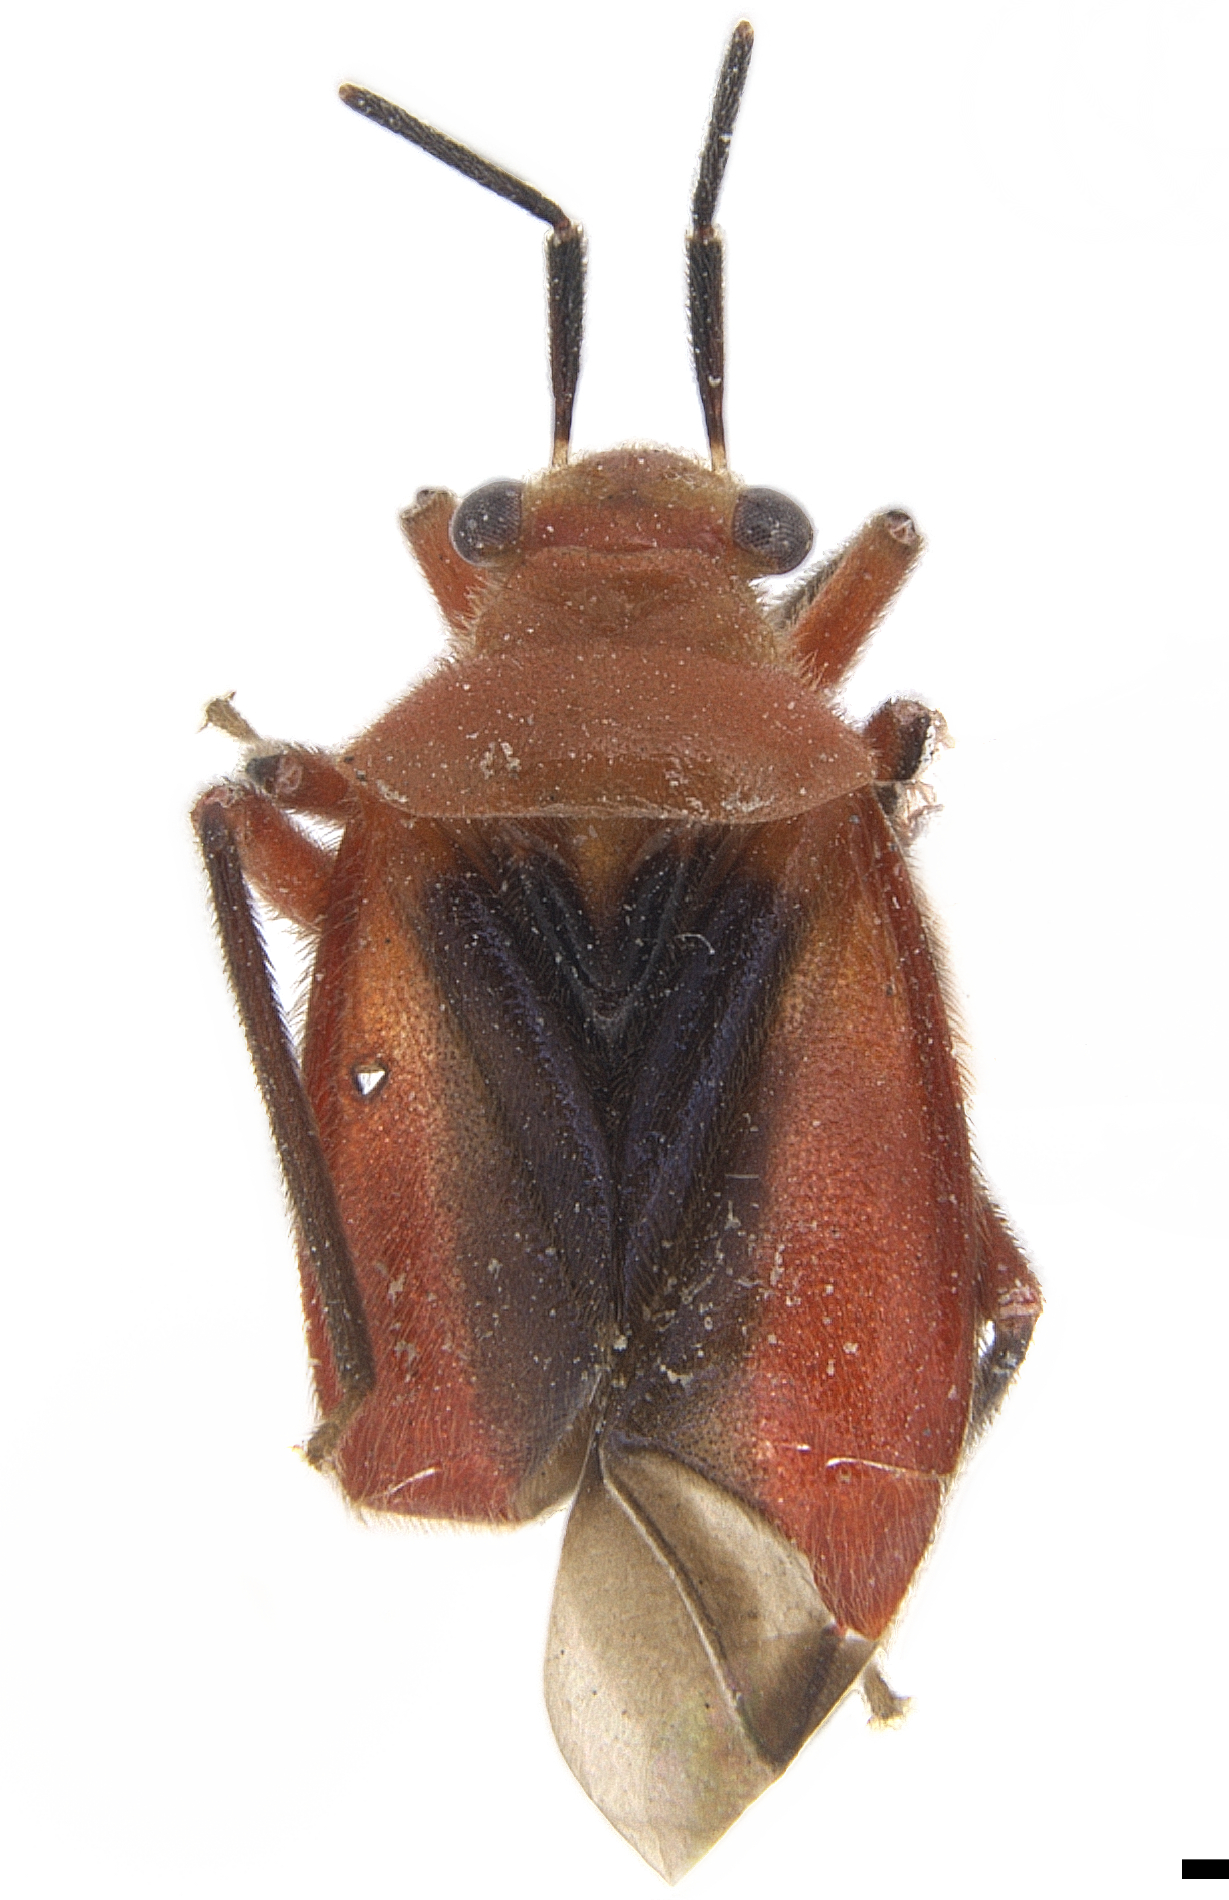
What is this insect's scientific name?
Tenthecoris confusus
